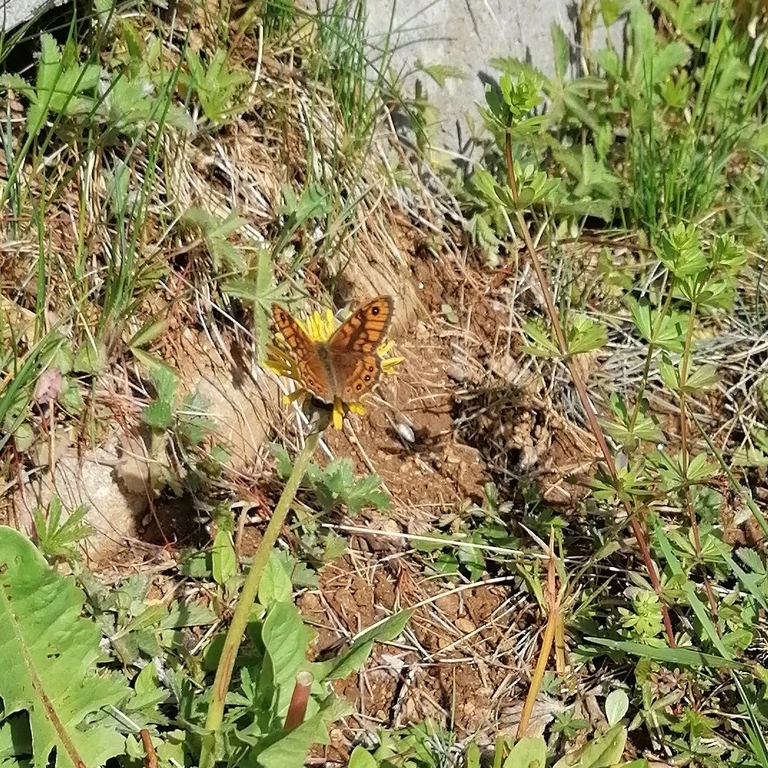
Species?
Lasiommata megera (also Pararge megera)
